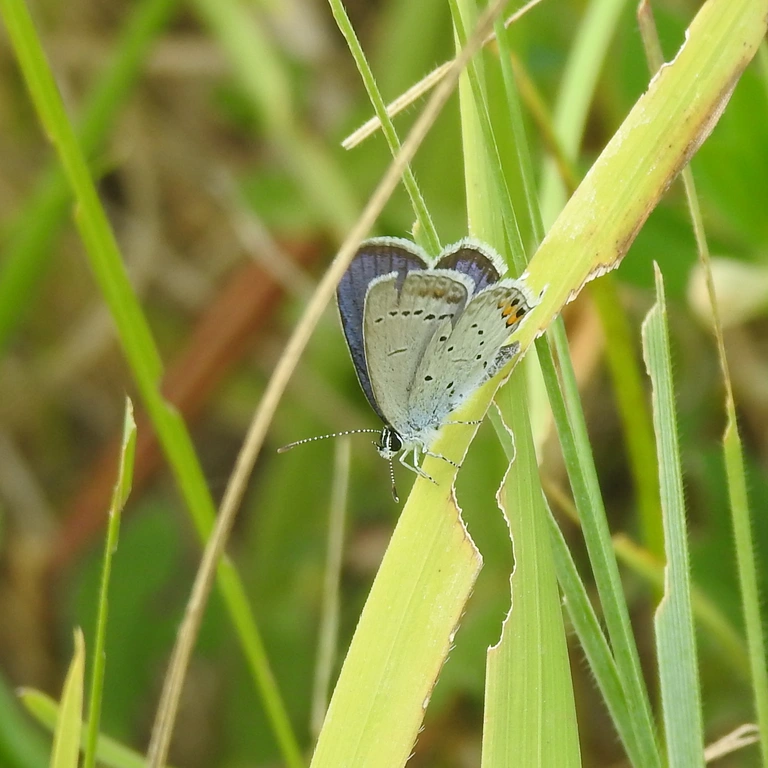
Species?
Cupido argiades (also Elkalyce argiades)
